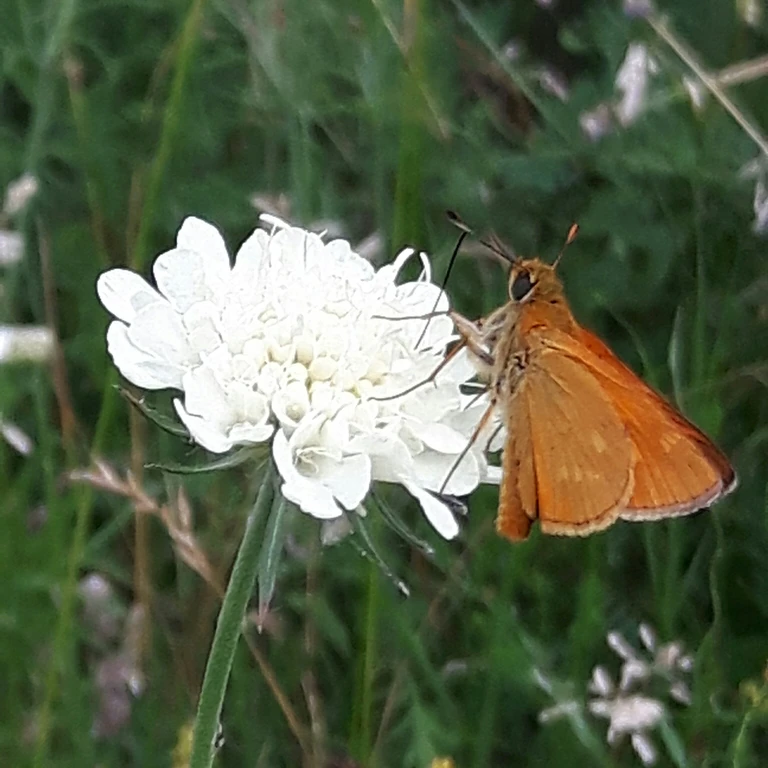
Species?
Ochlodes sylvanus (also Ochlodes venata)
